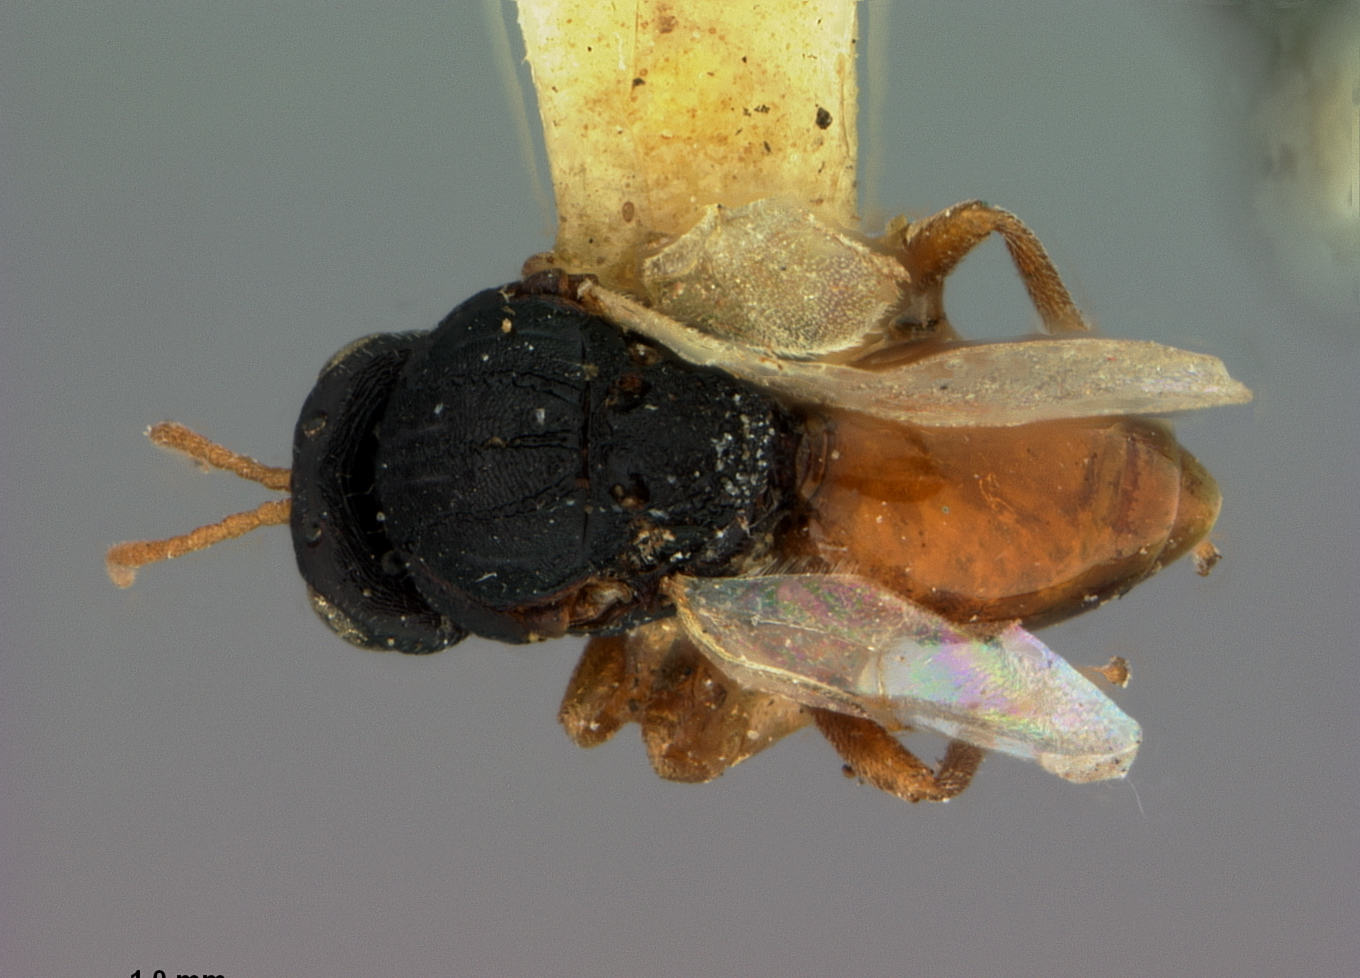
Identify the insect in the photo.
Cynips quercus
